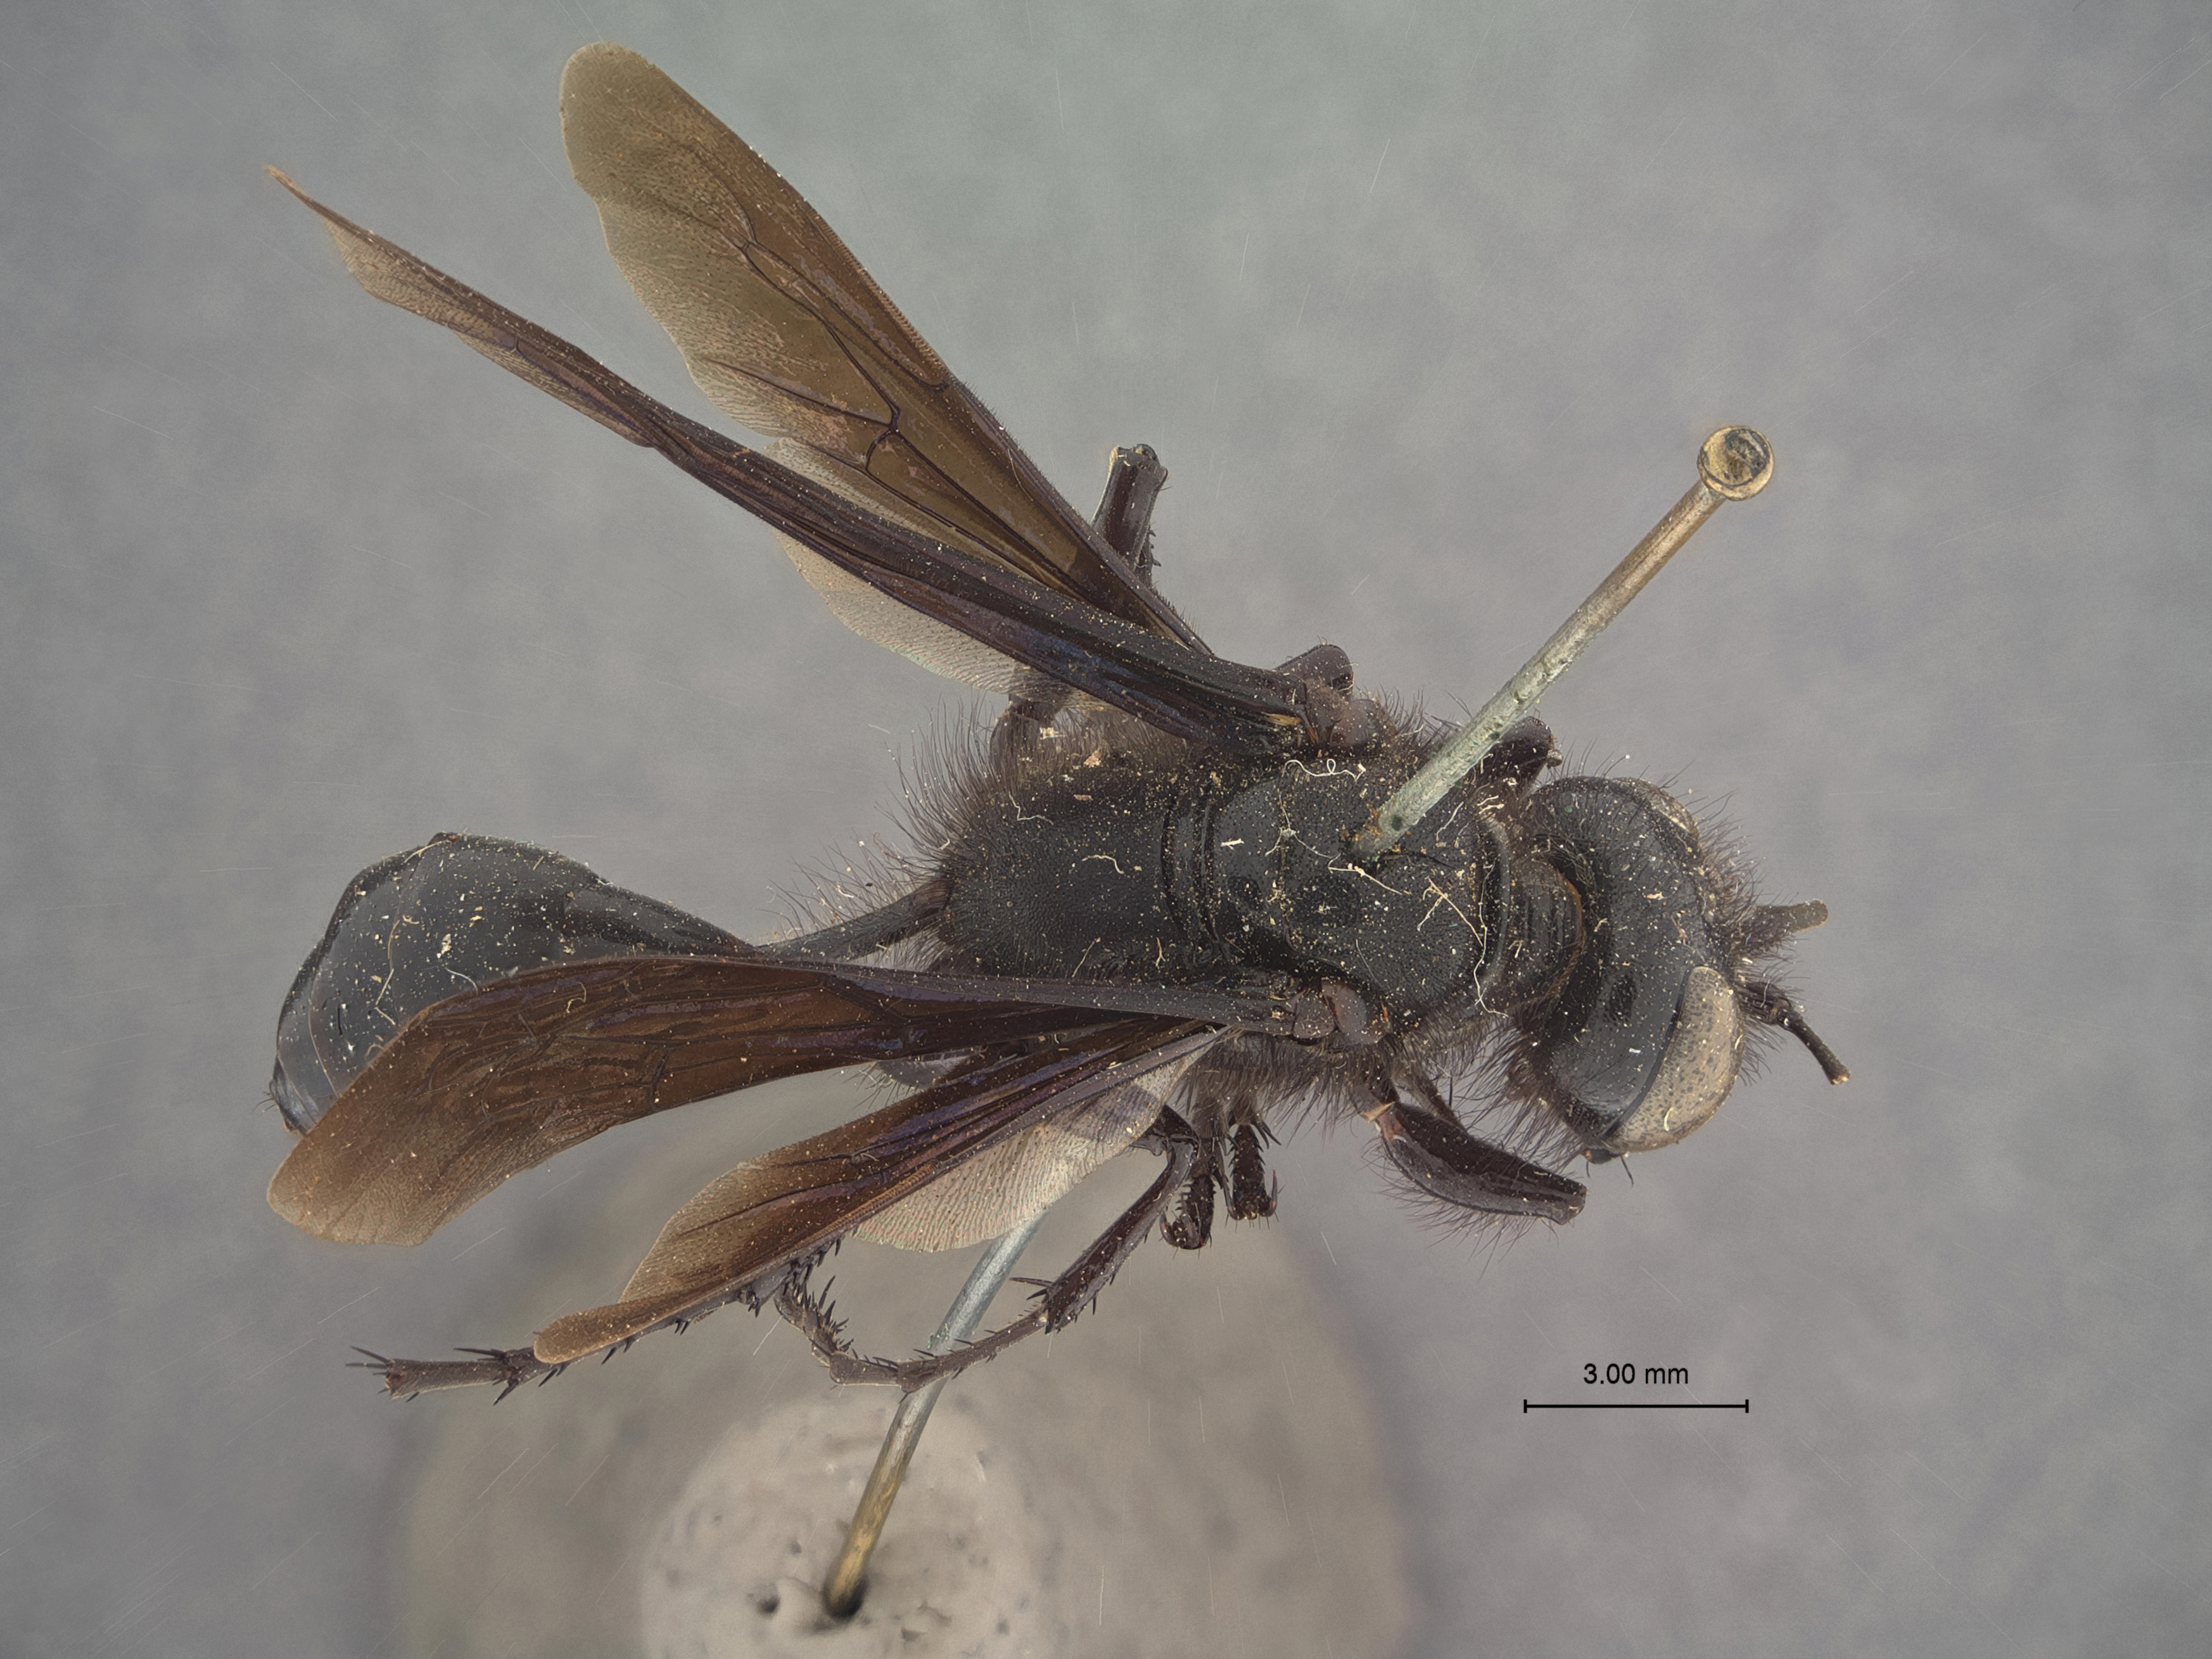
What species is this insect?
Sphex macrocephalus
